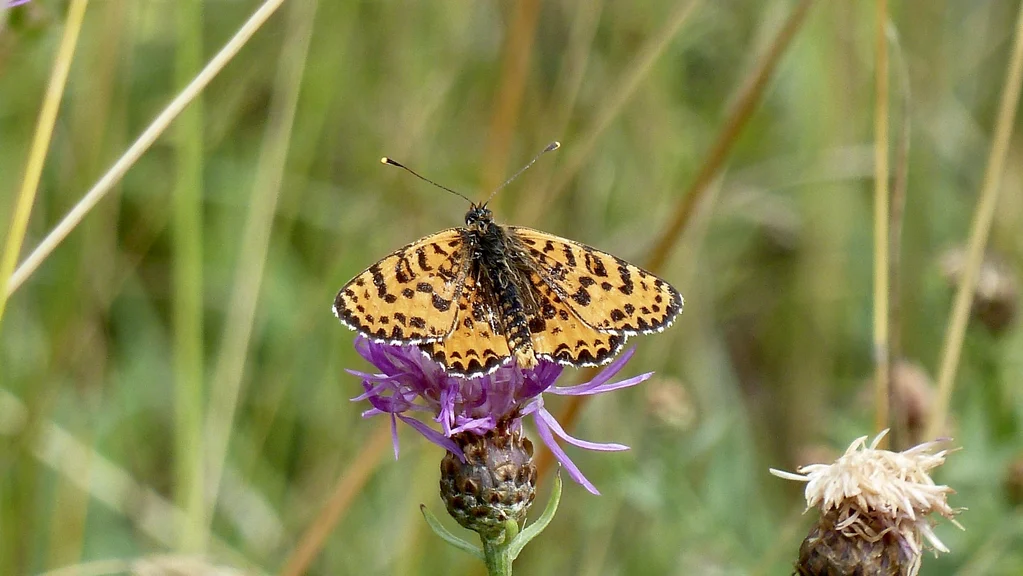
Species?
Melitaea didyma
